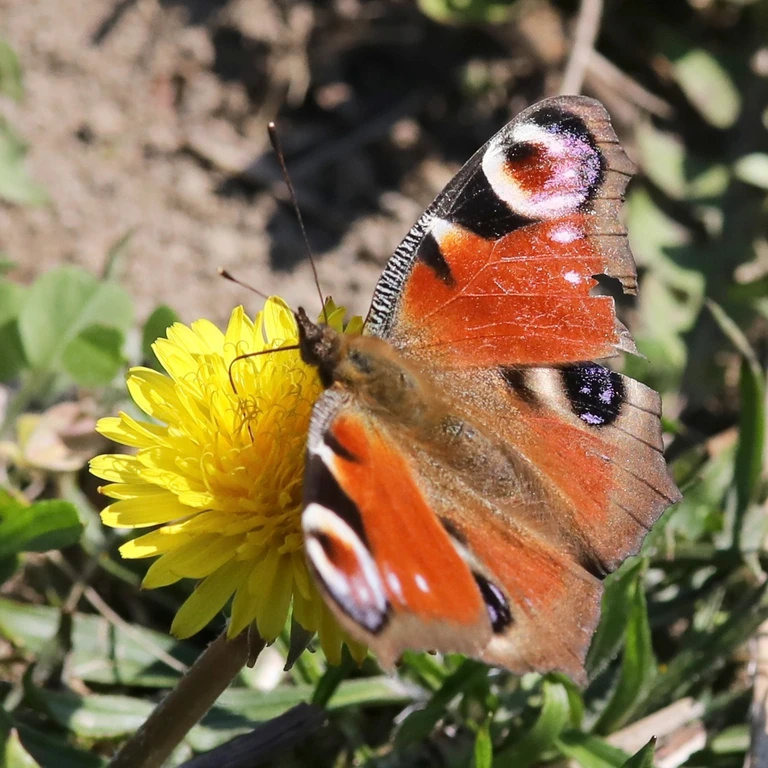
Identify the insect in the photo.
Aglais io
